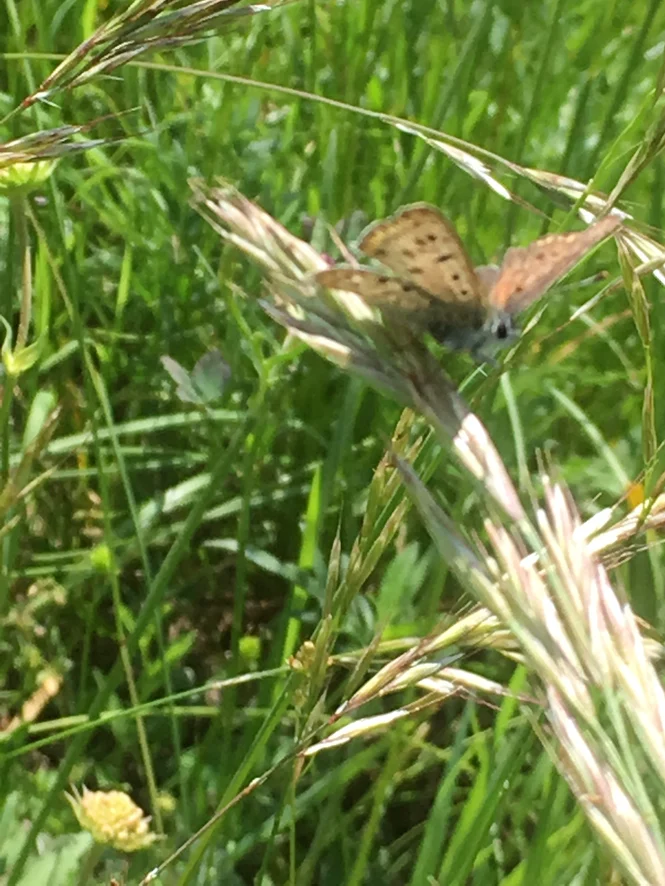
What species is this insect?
Lycaena tityrus (also Loweia tityrus)
